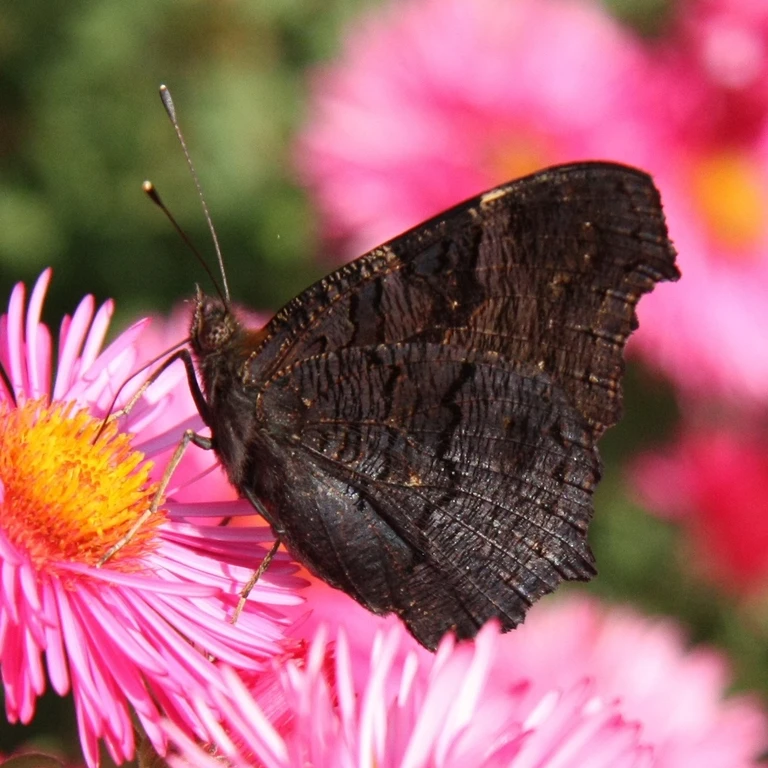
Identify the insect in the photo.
Aglais io
